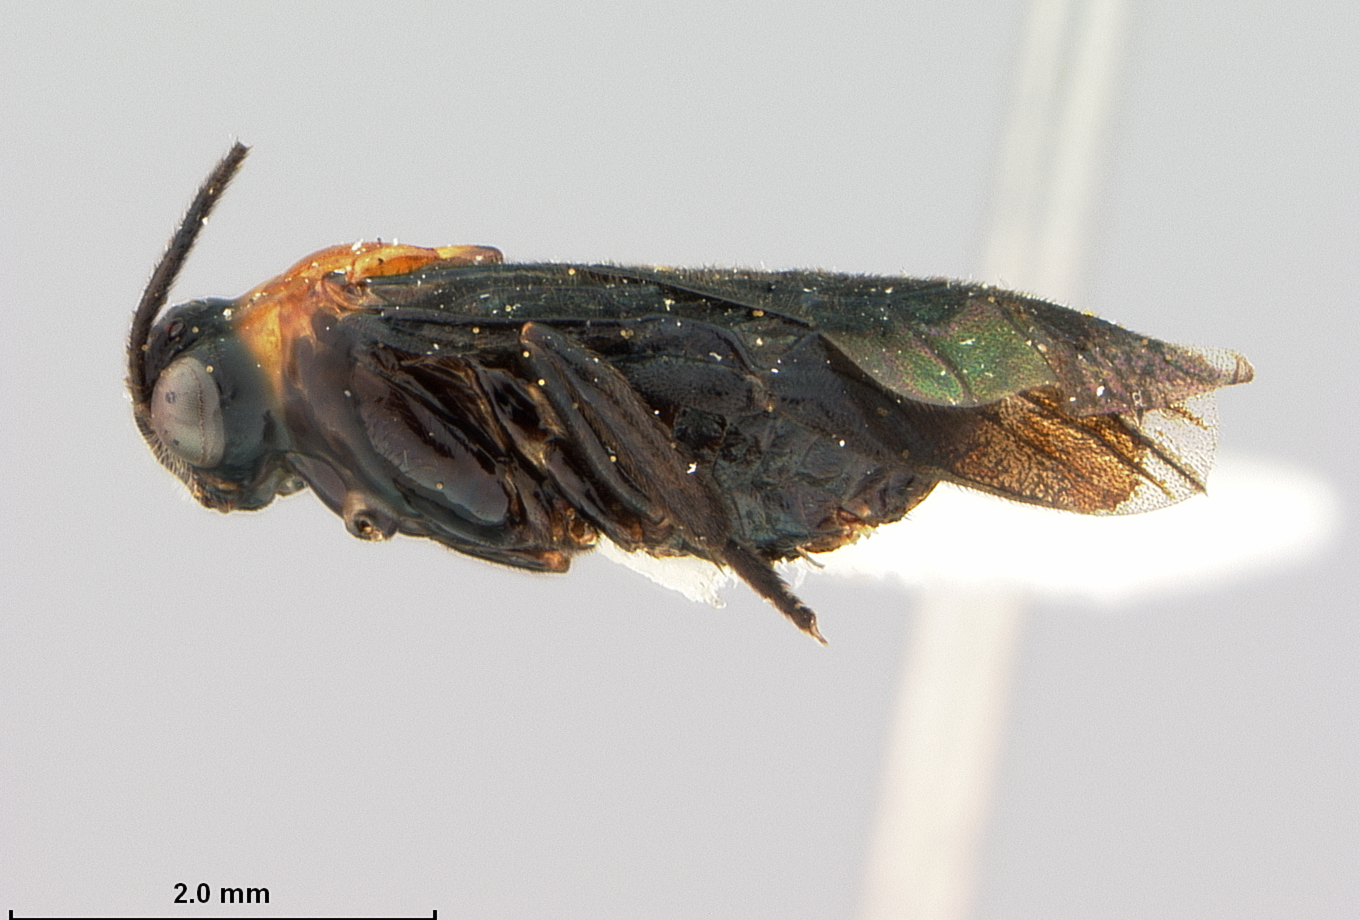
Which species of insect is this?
Atomacera raza
